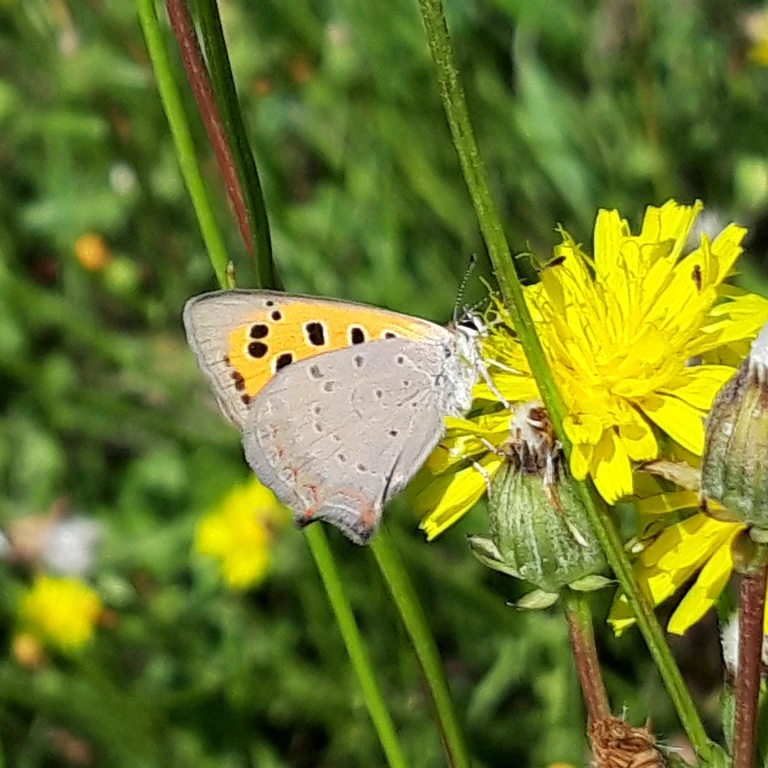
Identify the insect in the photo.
Lycaena phlaeas
